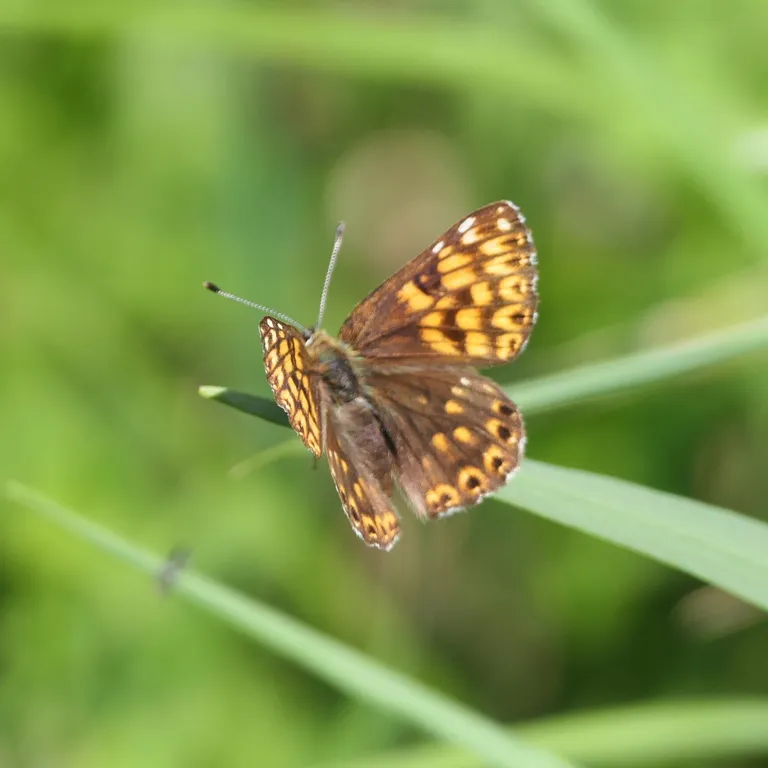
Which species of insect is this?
Hamearis lucina
